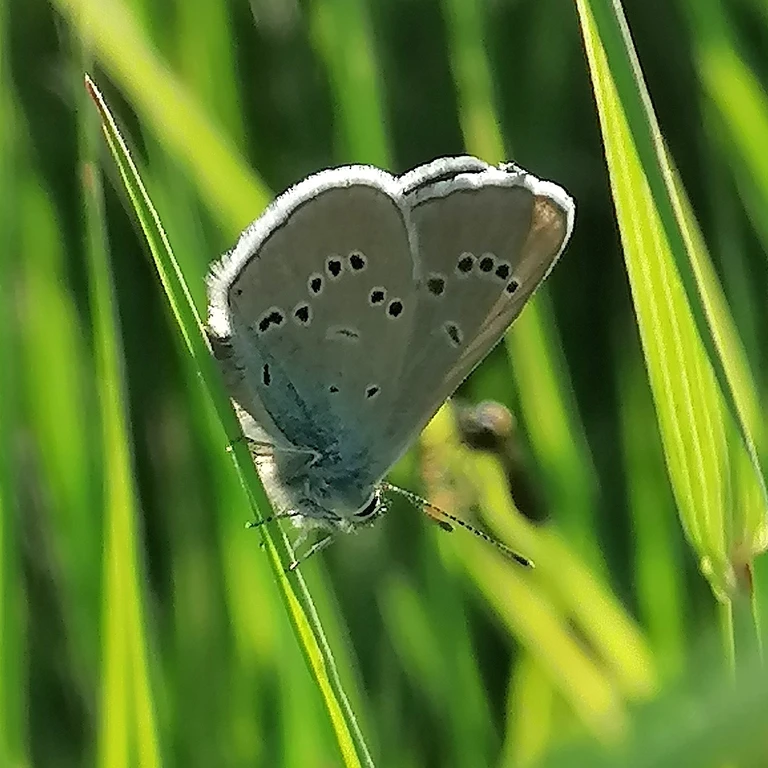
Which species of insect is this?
Cyaniris semiargus
